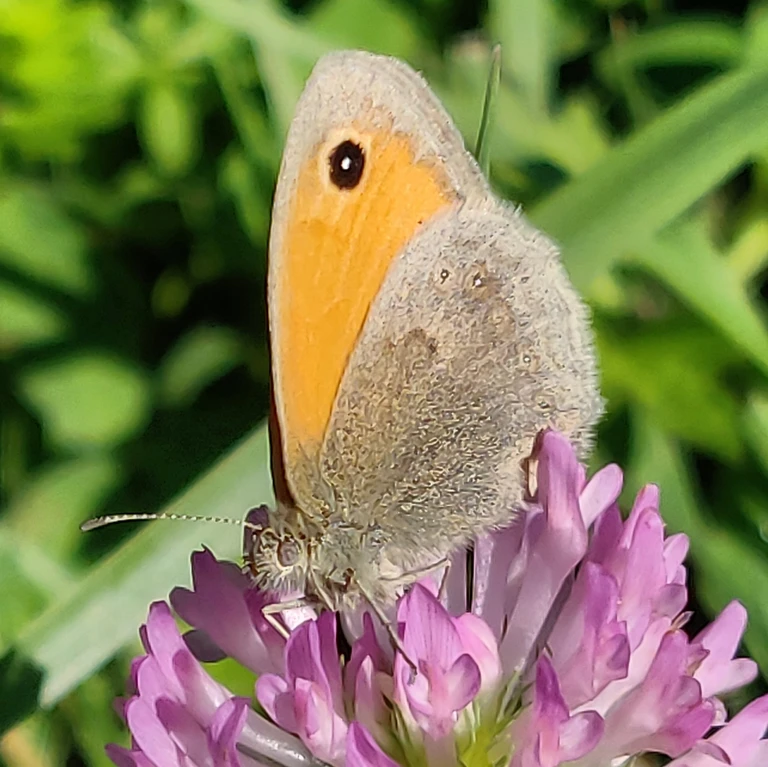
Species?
Coenonympha pamphilus
